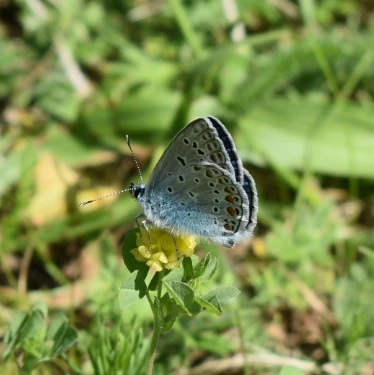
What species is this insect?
Polyommatus icarus
